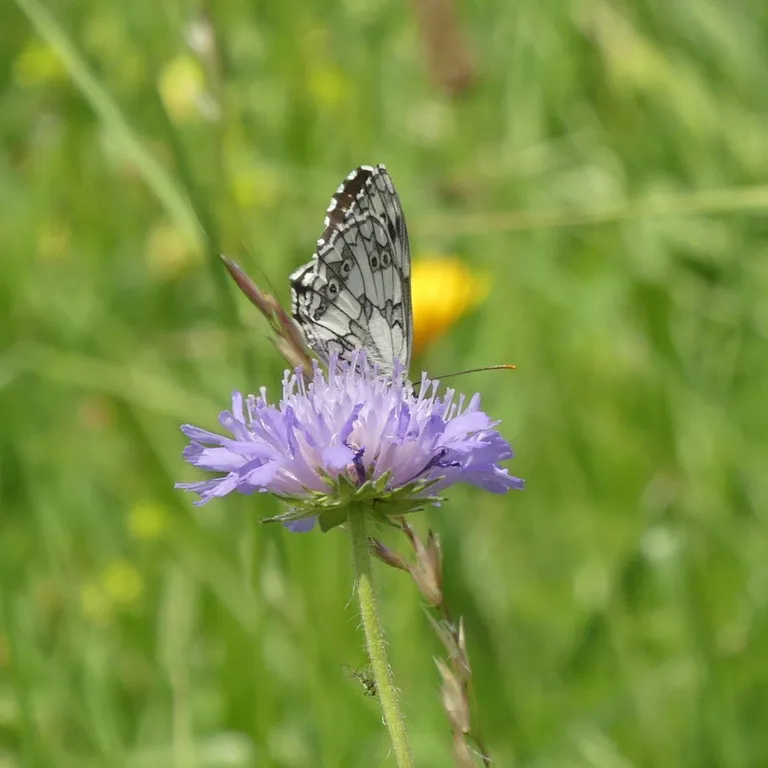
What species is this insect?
Melanargia galathea
